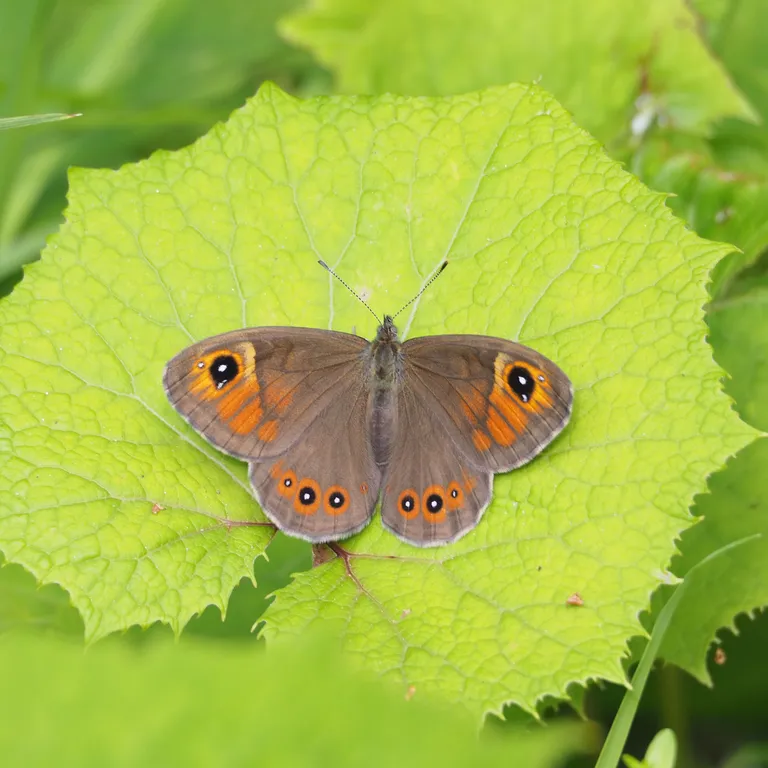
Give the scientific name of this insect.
Lasiommata maera (also Pararge maera)
